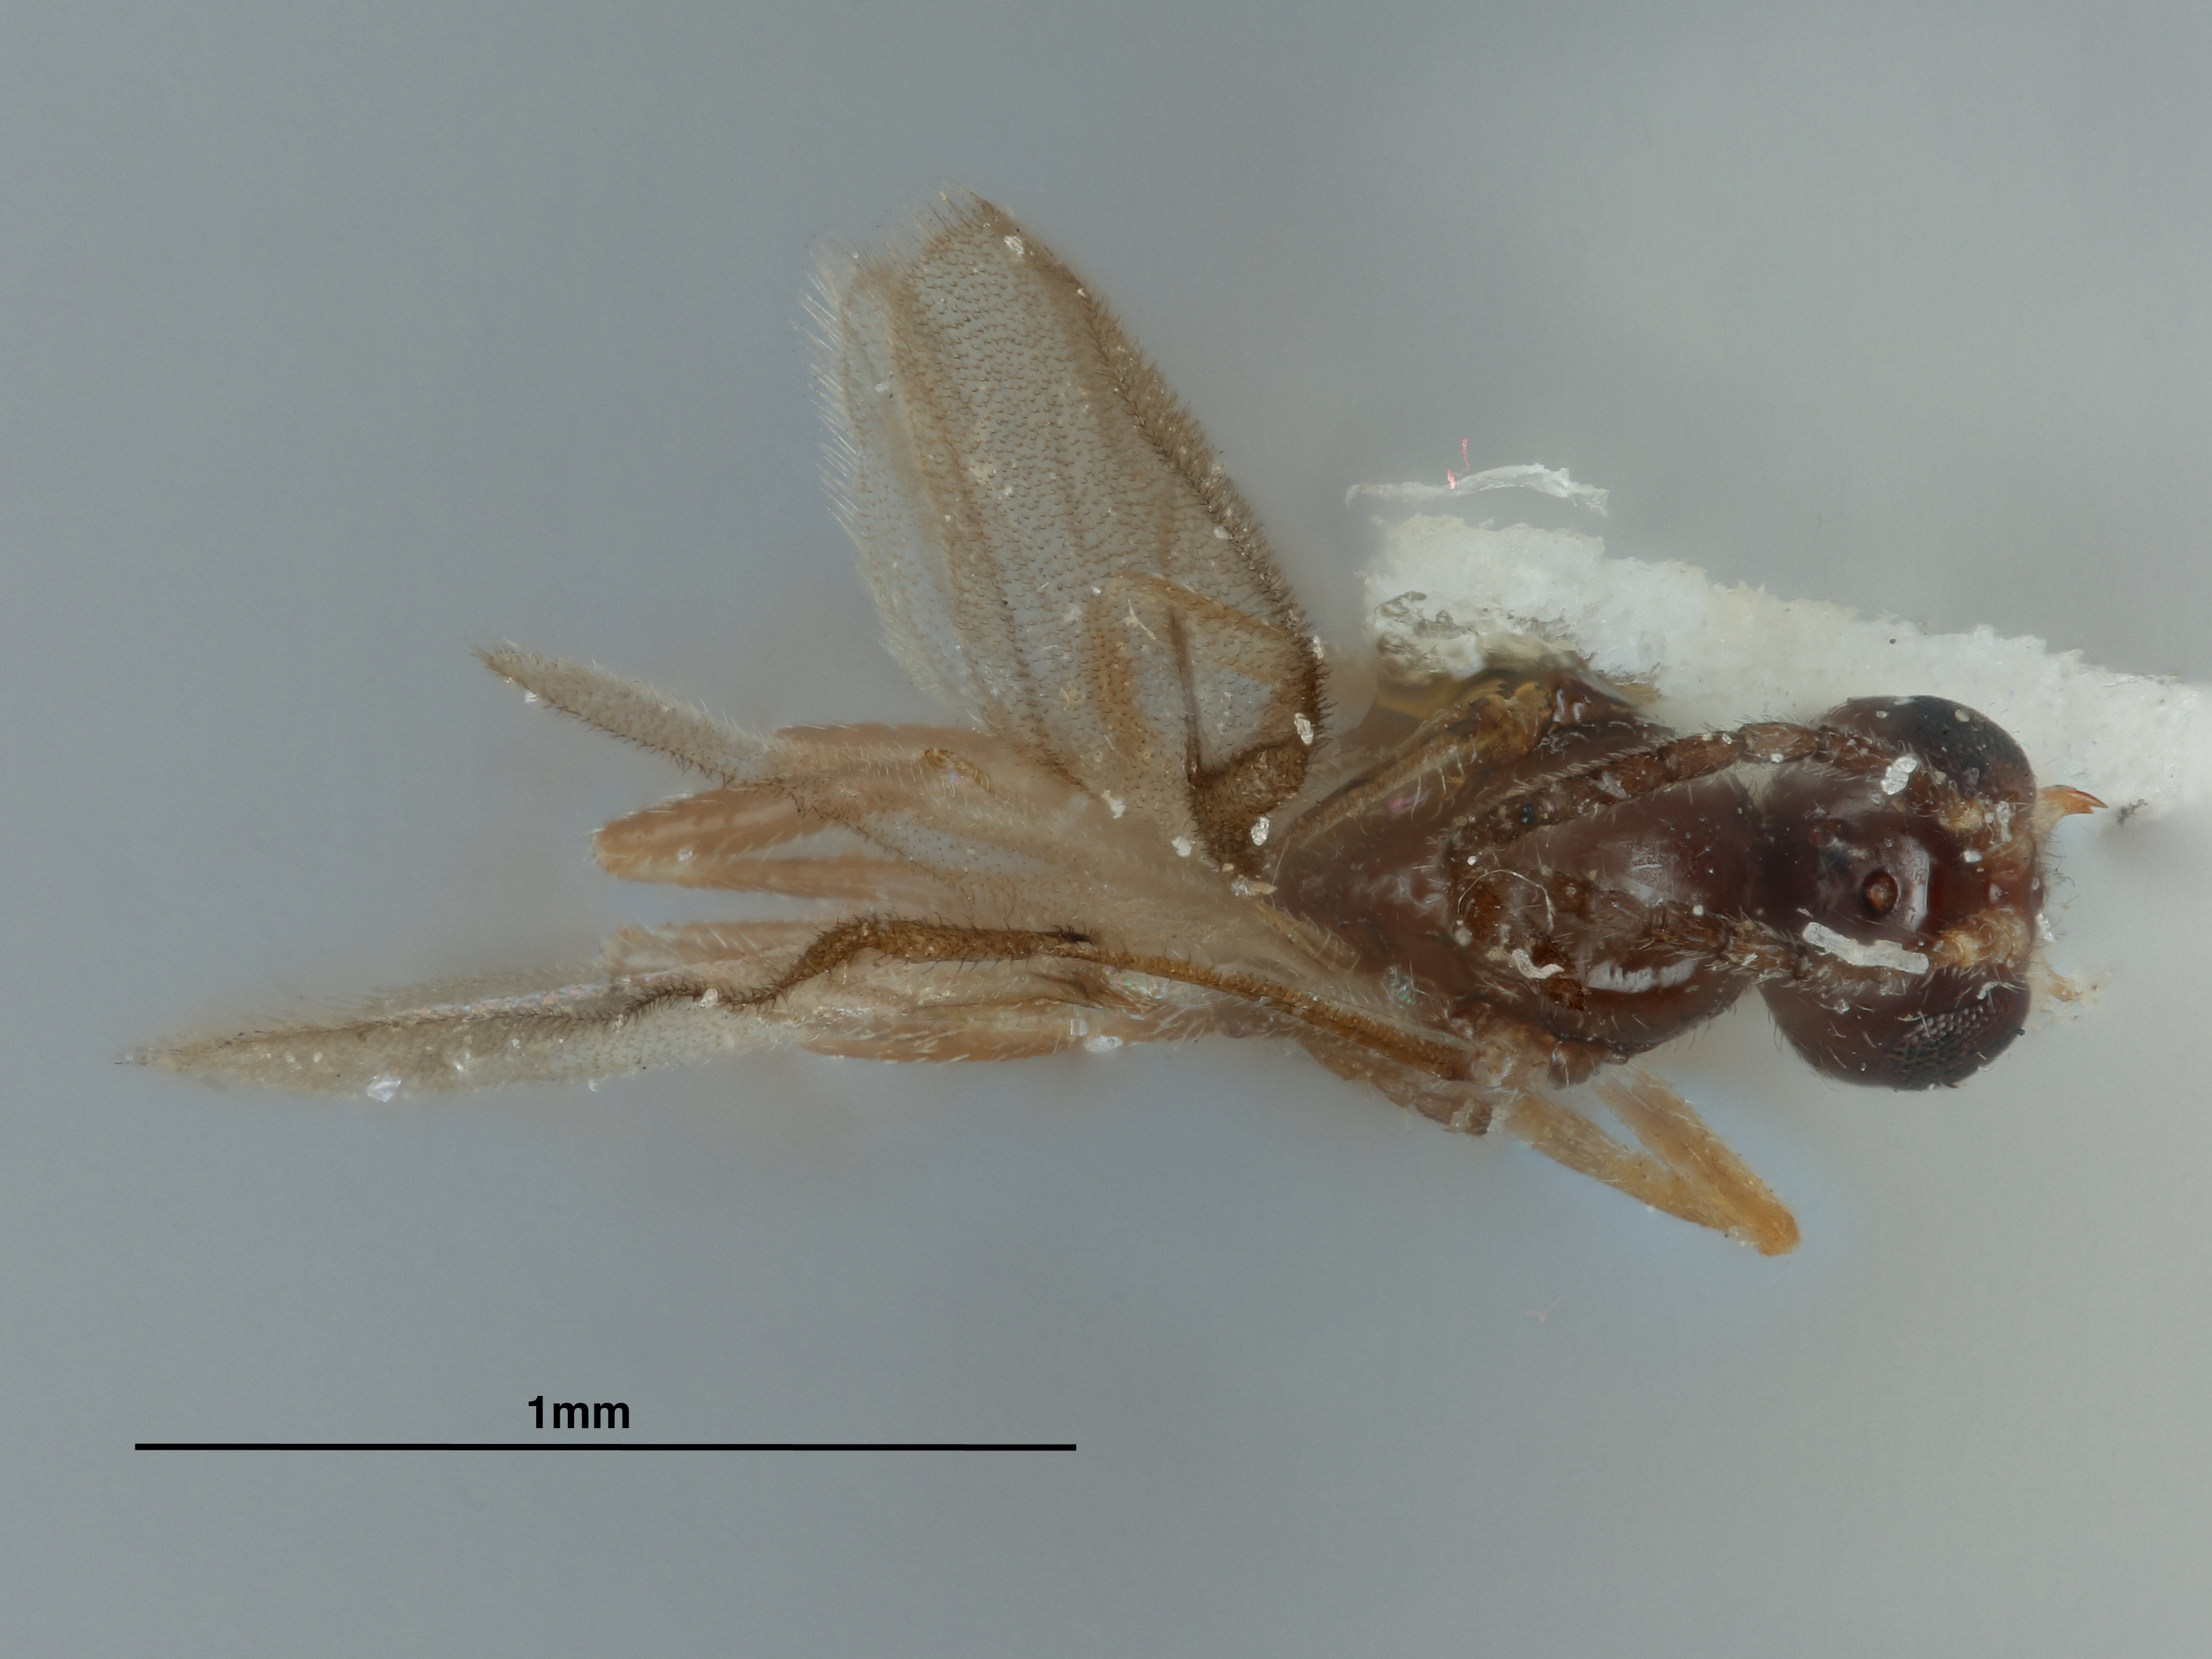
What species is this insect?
Lipolexis chenopodiaphidas
